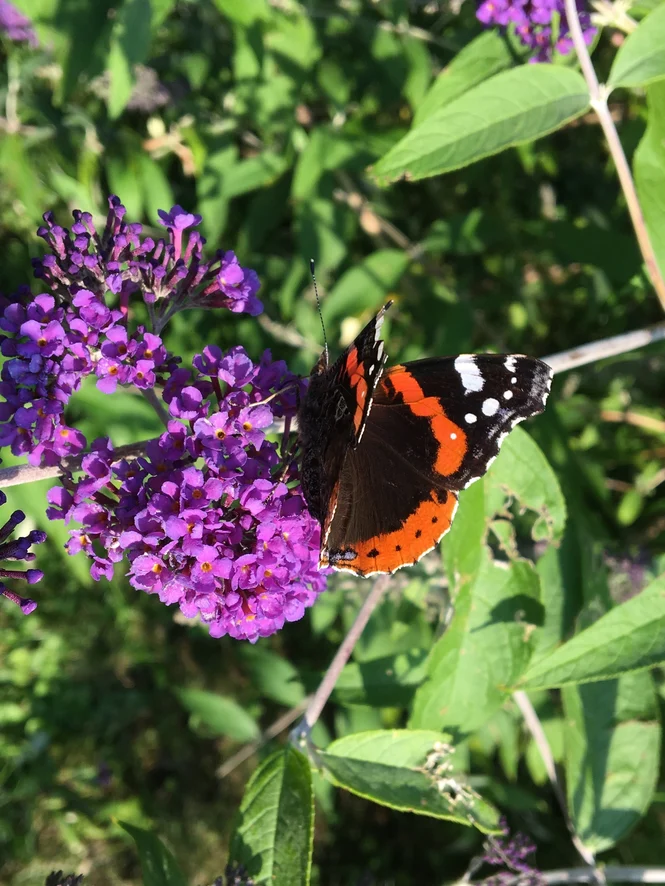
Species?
Vanessa atalanta
